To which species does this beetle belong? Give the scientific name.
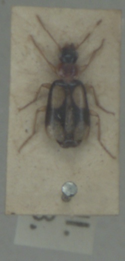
Dromius quadrimaculatus
